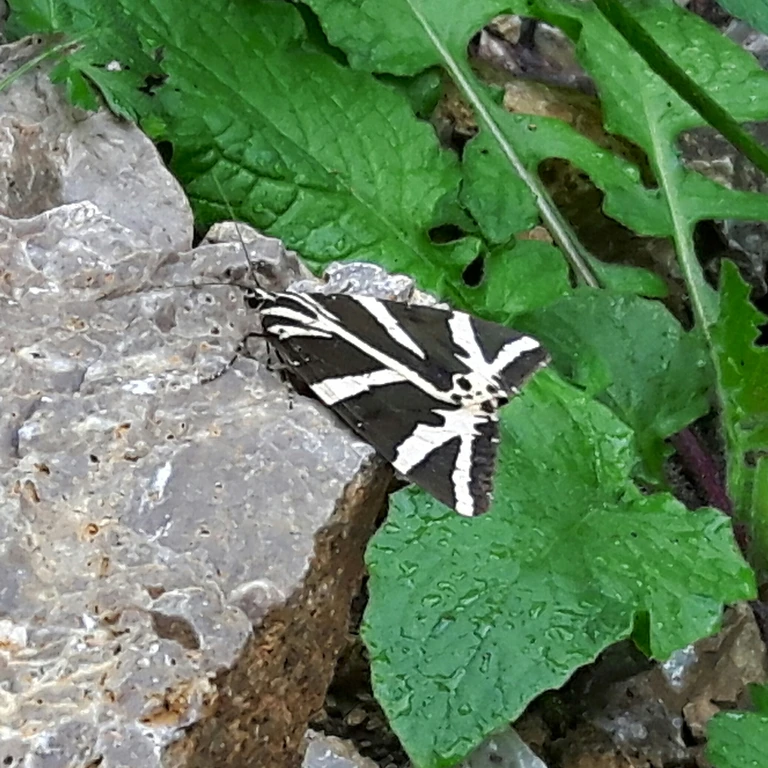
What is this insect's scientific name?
Euplagia quadripunctaria
